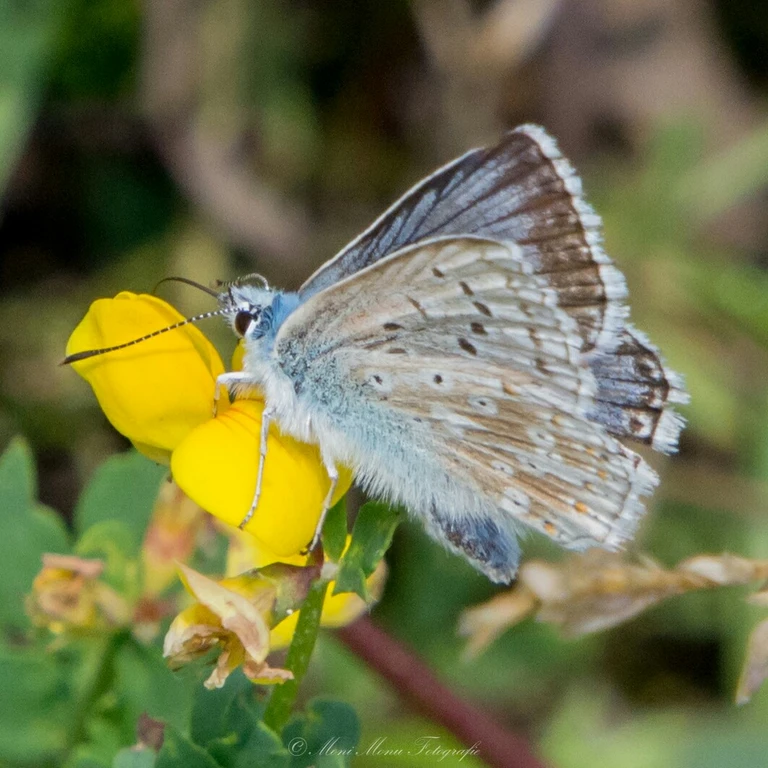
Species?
Lysandra coridon
